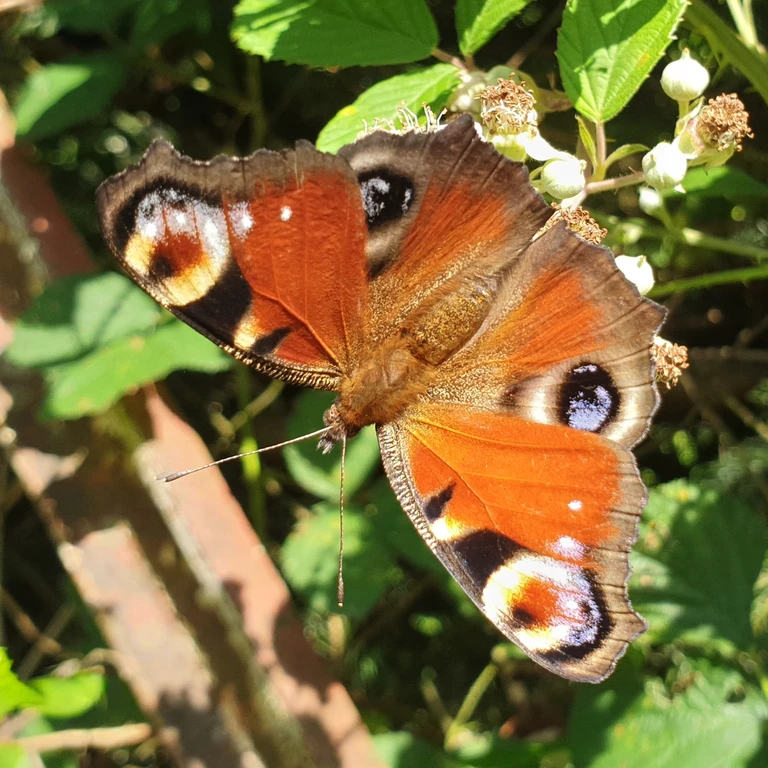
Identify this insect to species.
Aglais io
